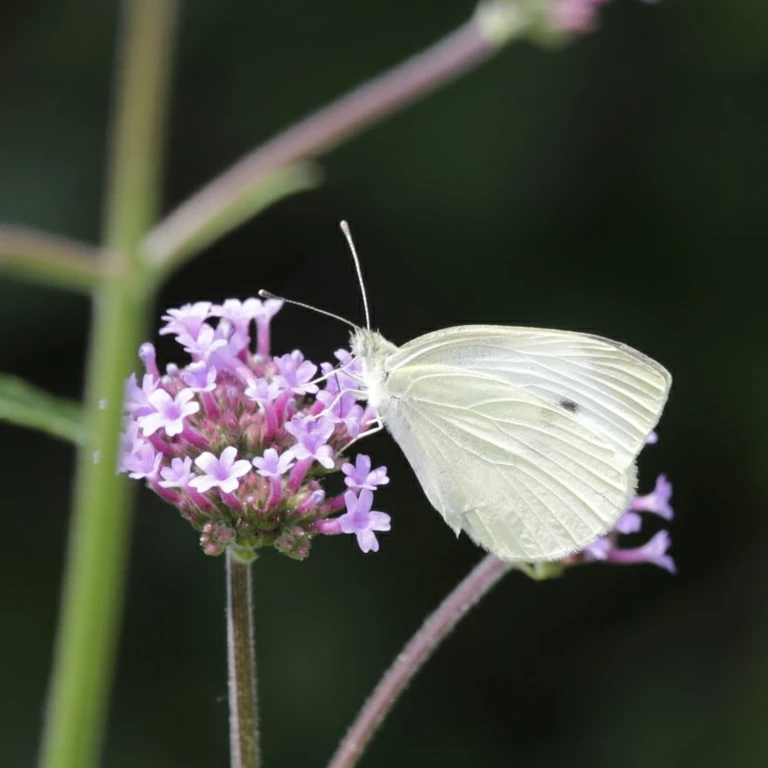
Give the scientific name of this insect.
Pieris rapae
